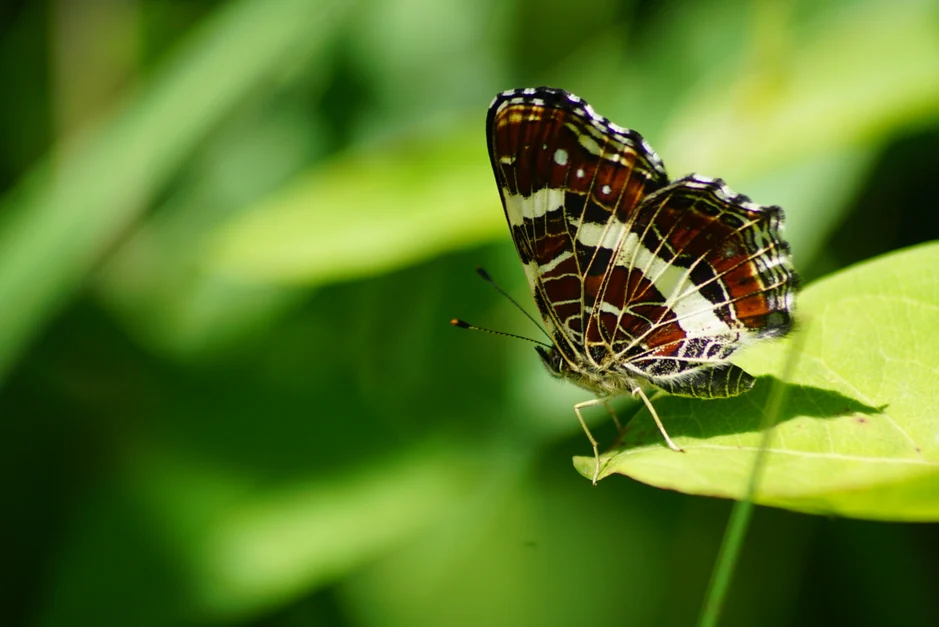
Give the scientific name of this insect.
Araschnia levana
